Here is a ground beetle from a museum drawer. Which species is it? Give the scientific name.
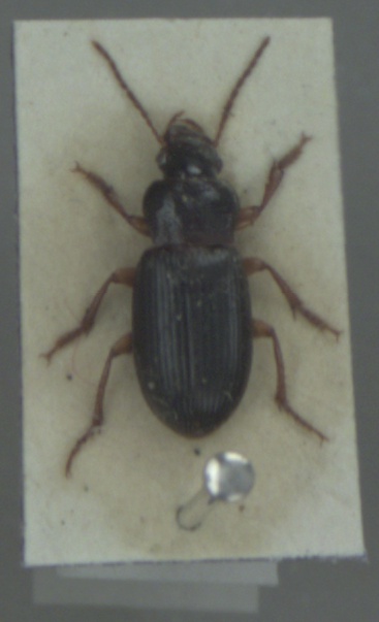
Ophonus rufibarbis
